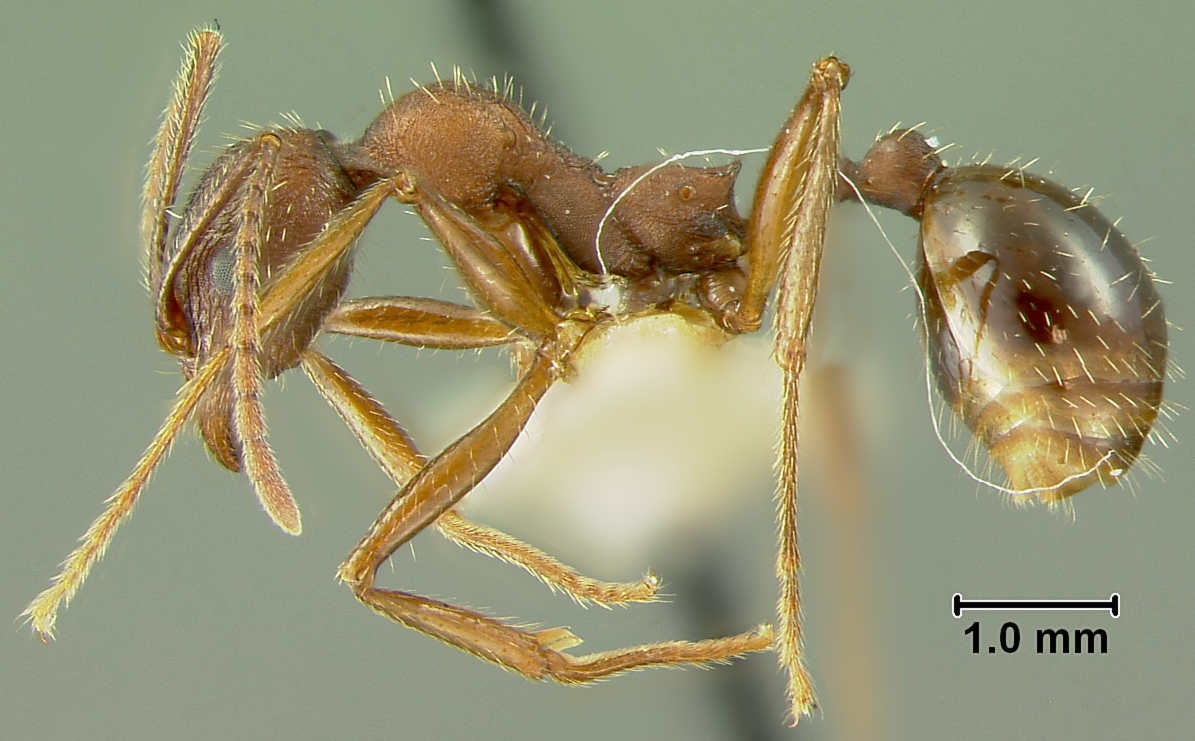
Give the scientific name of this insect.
Aphaenogaster geei
